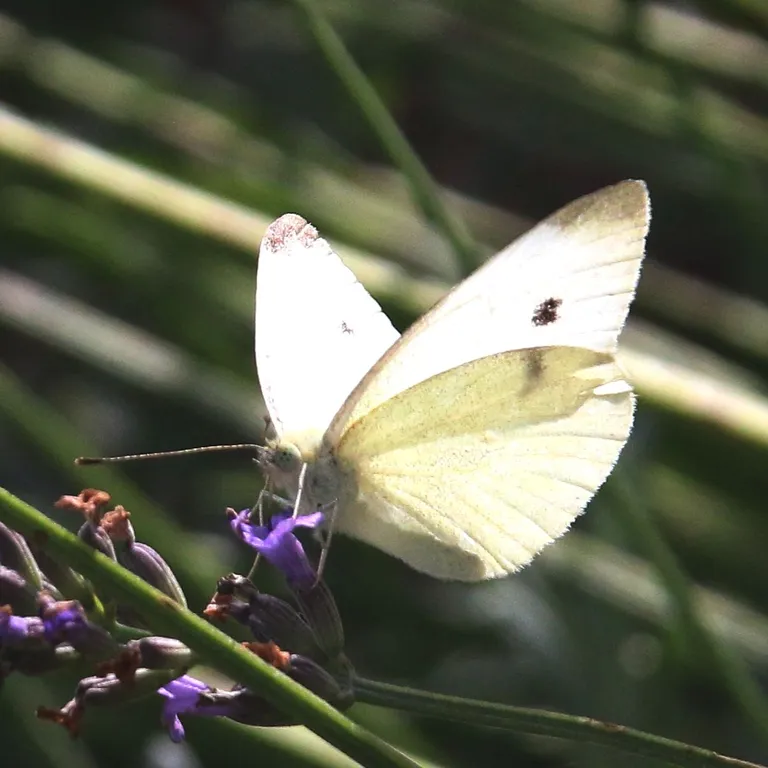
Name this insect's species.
Pieris rapae
